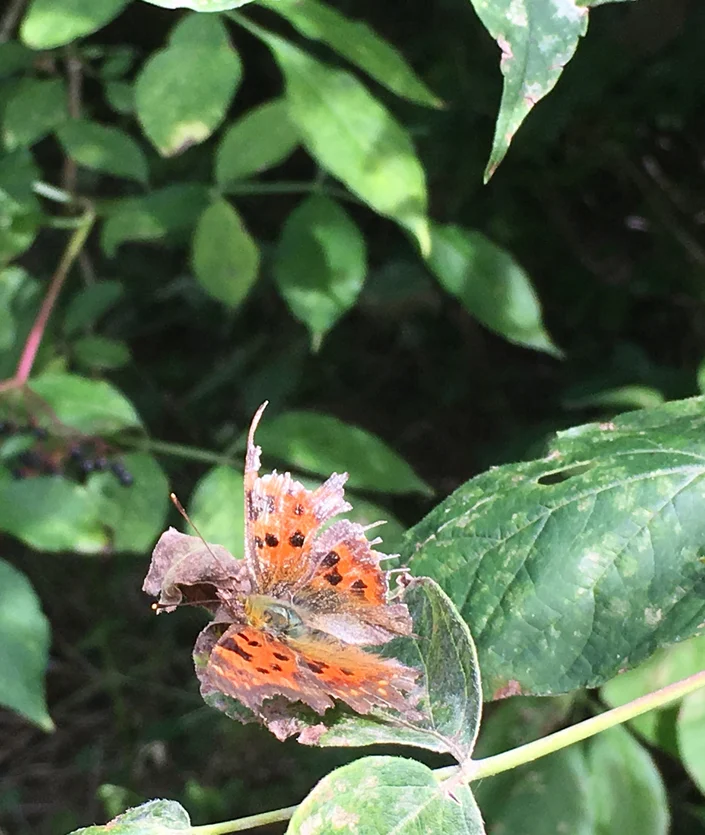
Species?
Polygonia c-album
